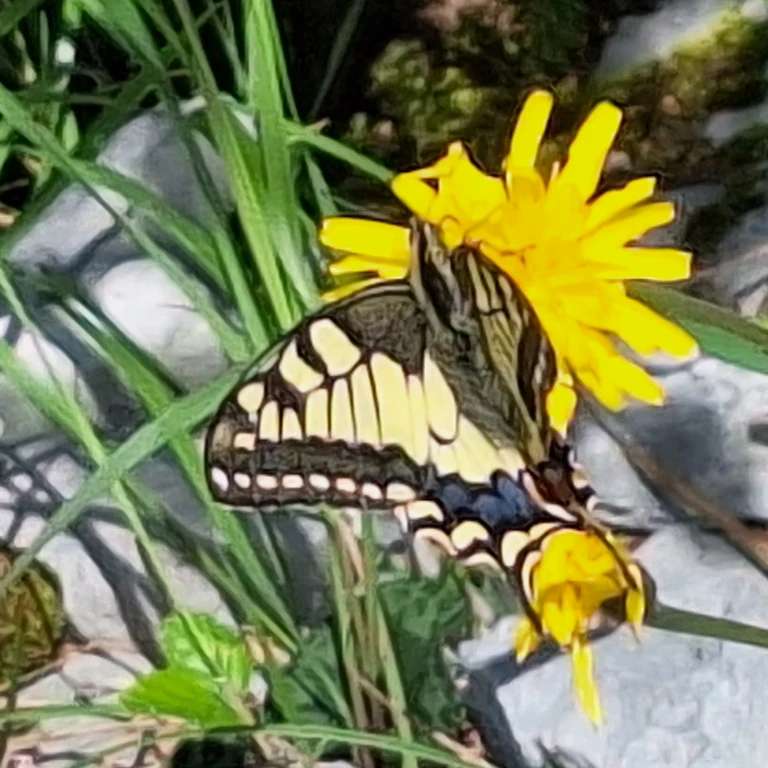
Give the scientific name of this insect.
Papilio machaon
